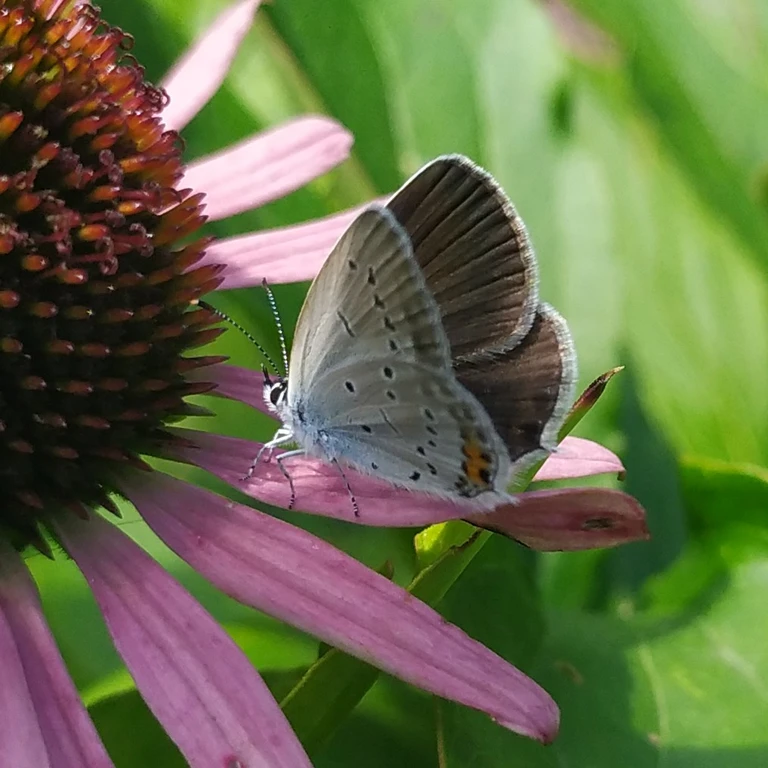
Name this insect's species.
Cupido argiades (also Elkalyce argiades)
